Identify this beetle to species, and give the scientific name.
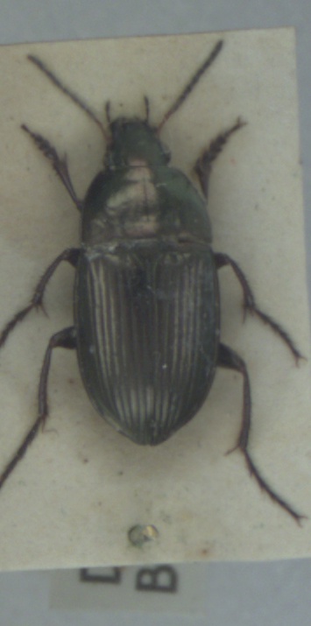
Amara eurynota
